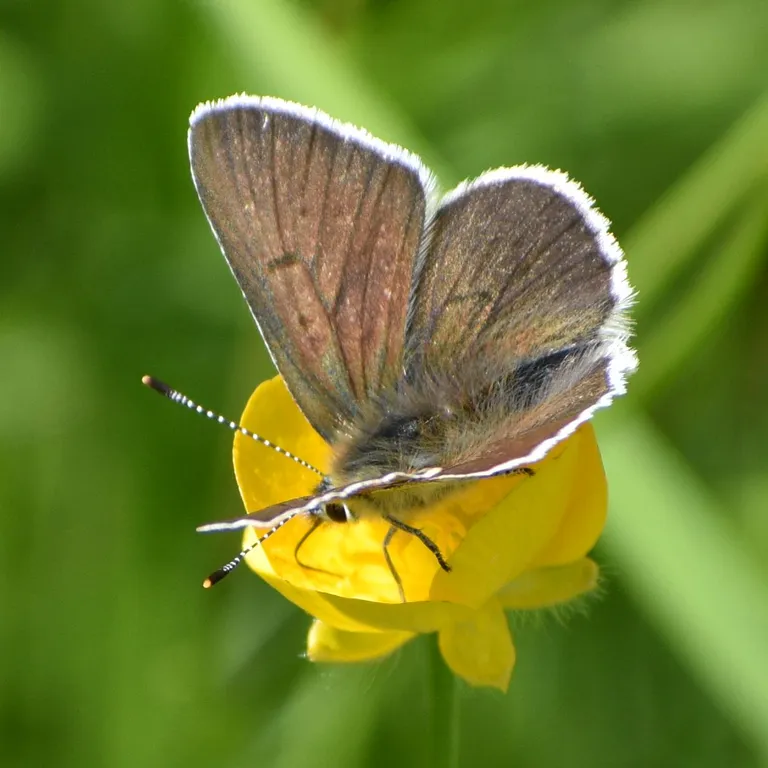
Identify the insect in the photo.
Lycaena tityrus (also Loweia tityrus)
